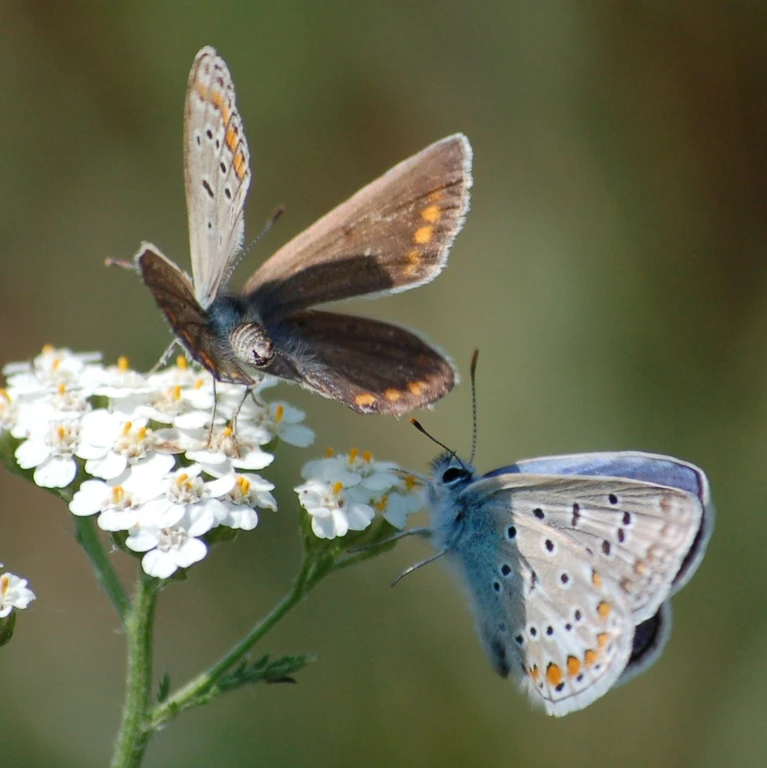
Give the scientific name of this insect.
Polyommatus icarus
